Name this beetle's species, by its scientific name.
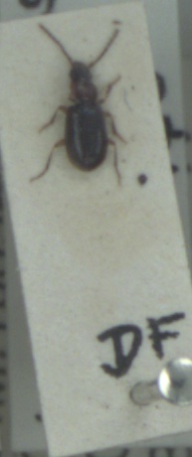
Acupalpus dubius
